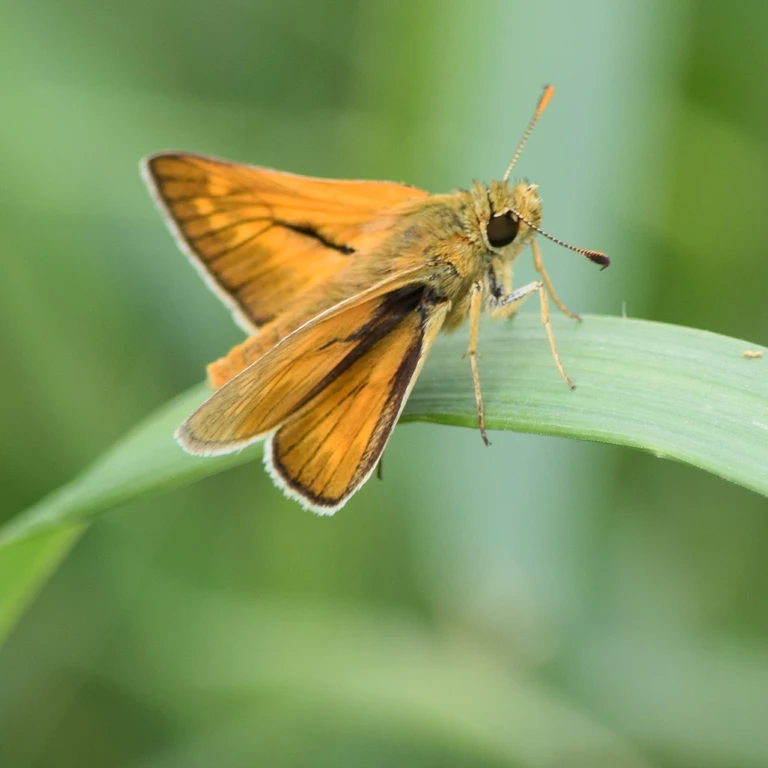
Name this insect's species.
Ochlodes sylvanus (also Ochlodes venata)
